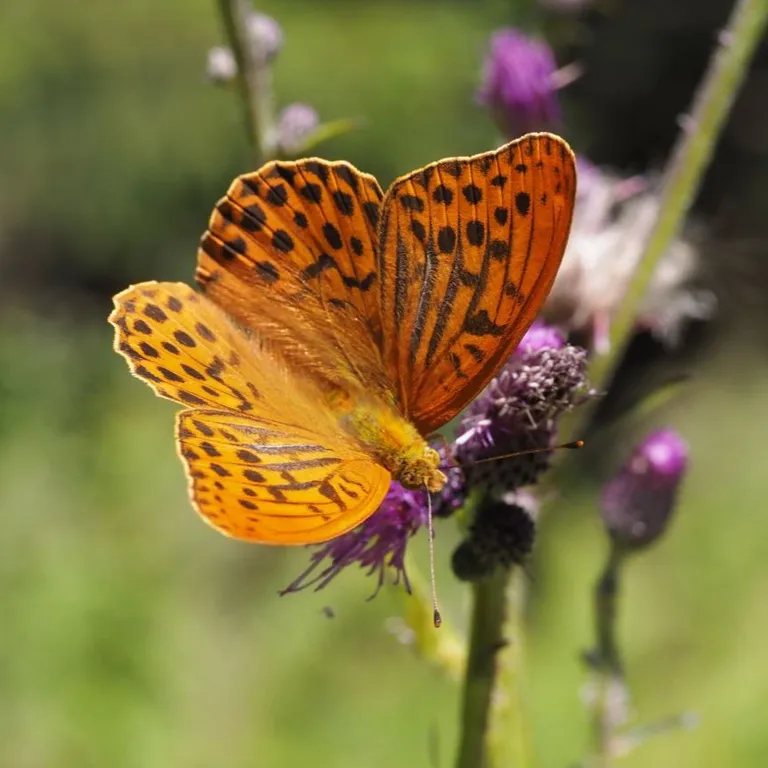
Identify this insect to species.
Argynnis paphia
